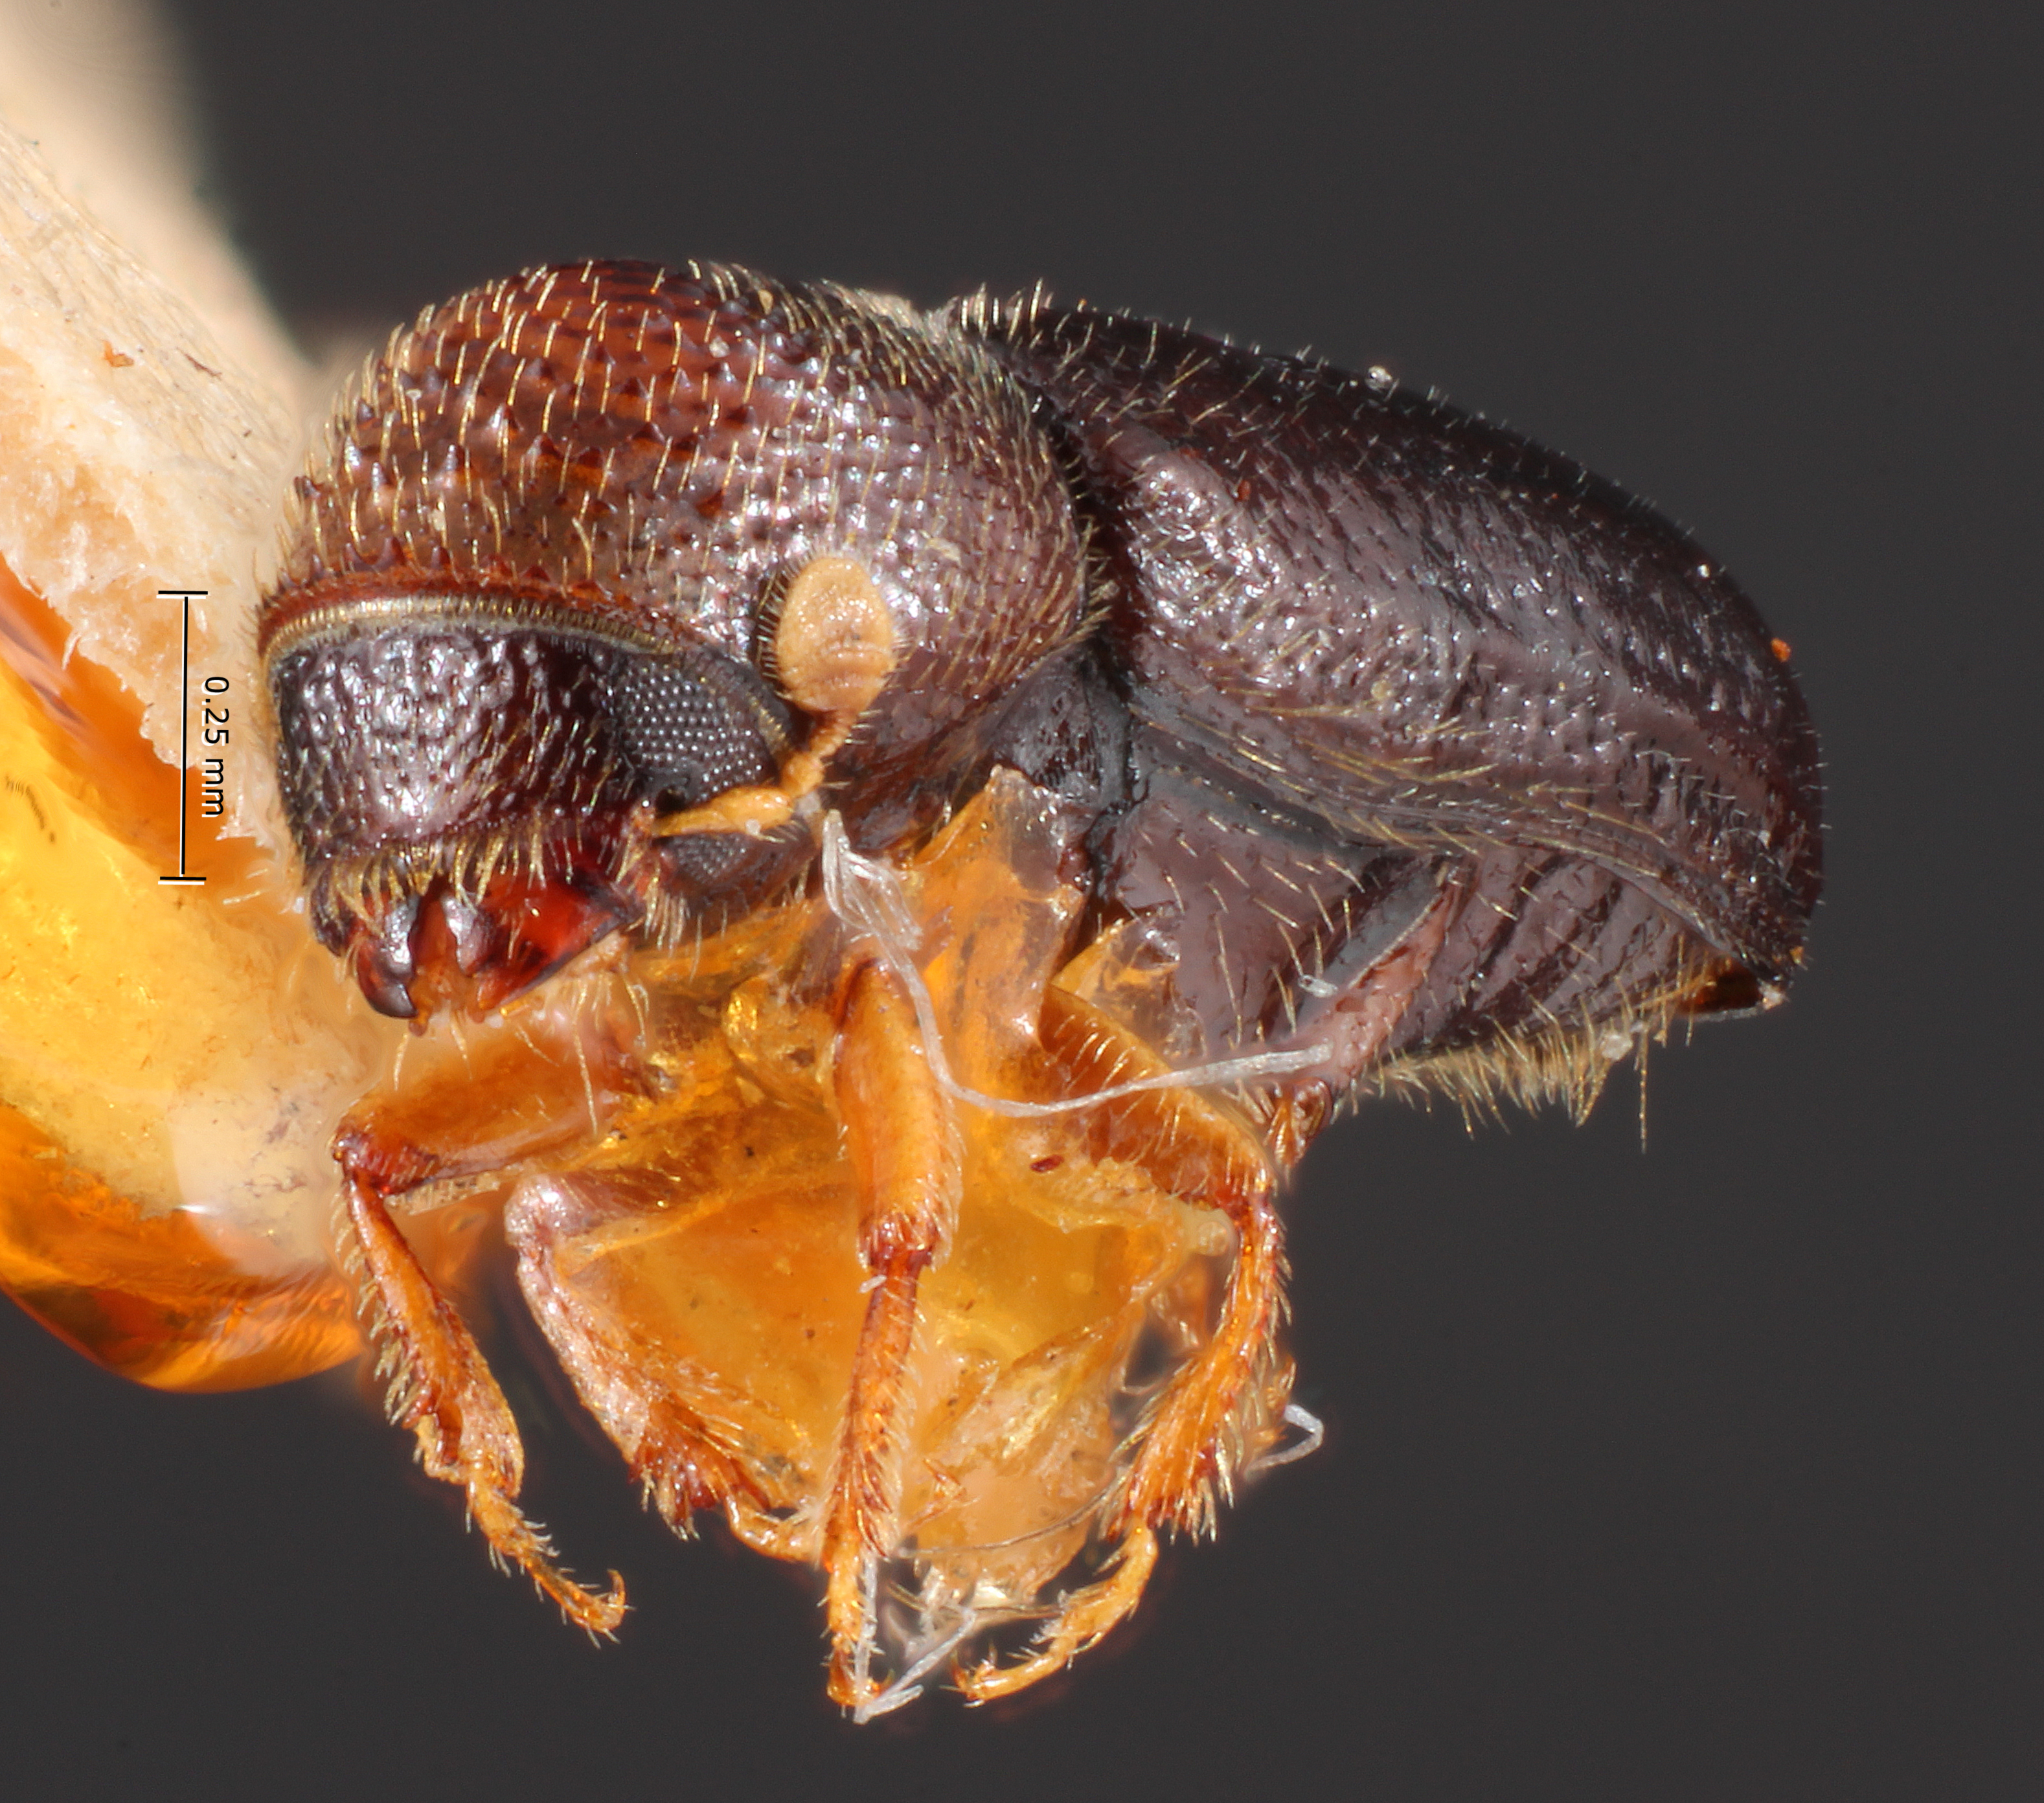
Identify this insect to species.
Myeloborus catulus
